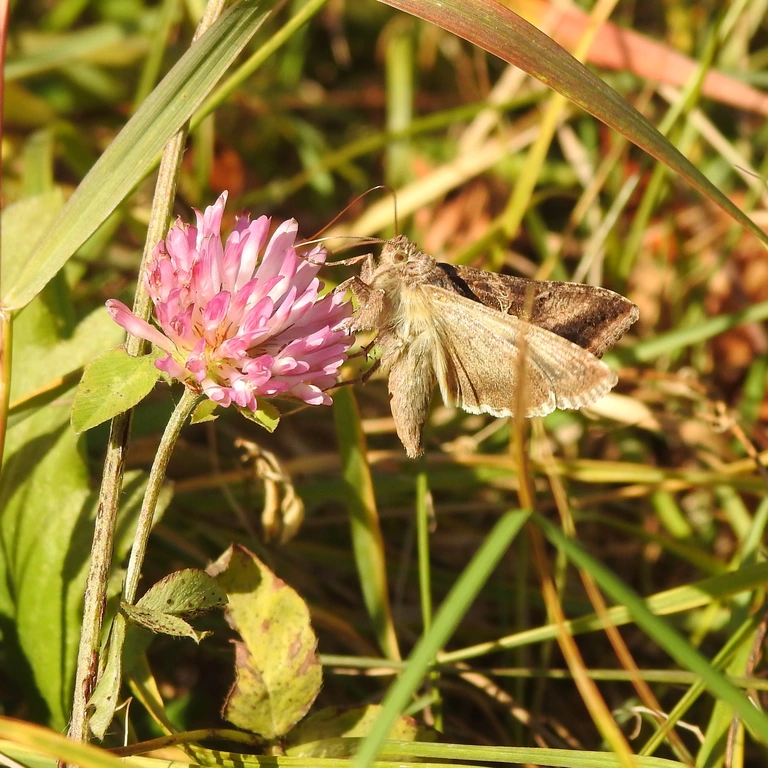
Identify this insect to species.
Autographa gamma
